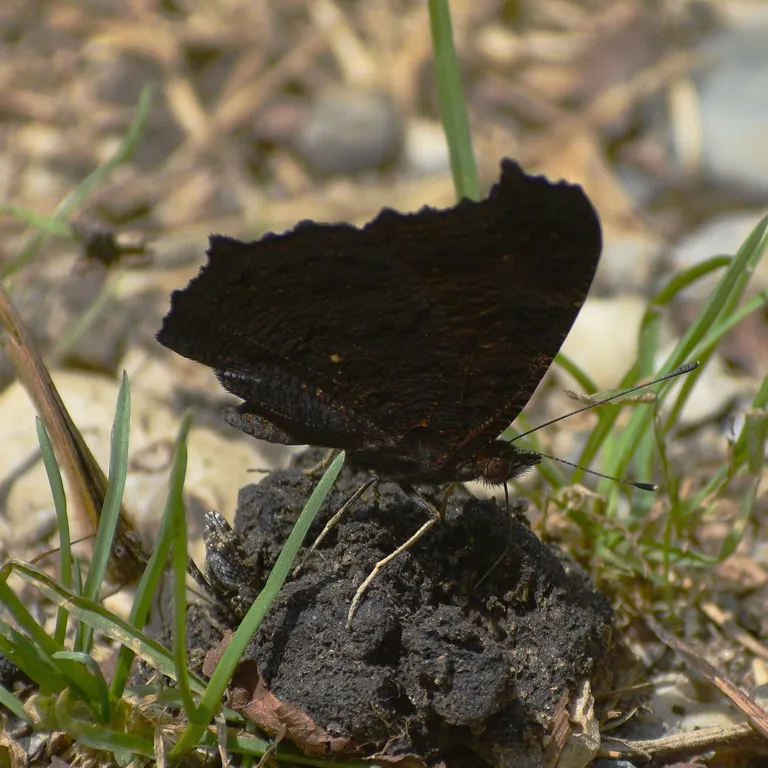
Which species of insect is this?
Aglais io
